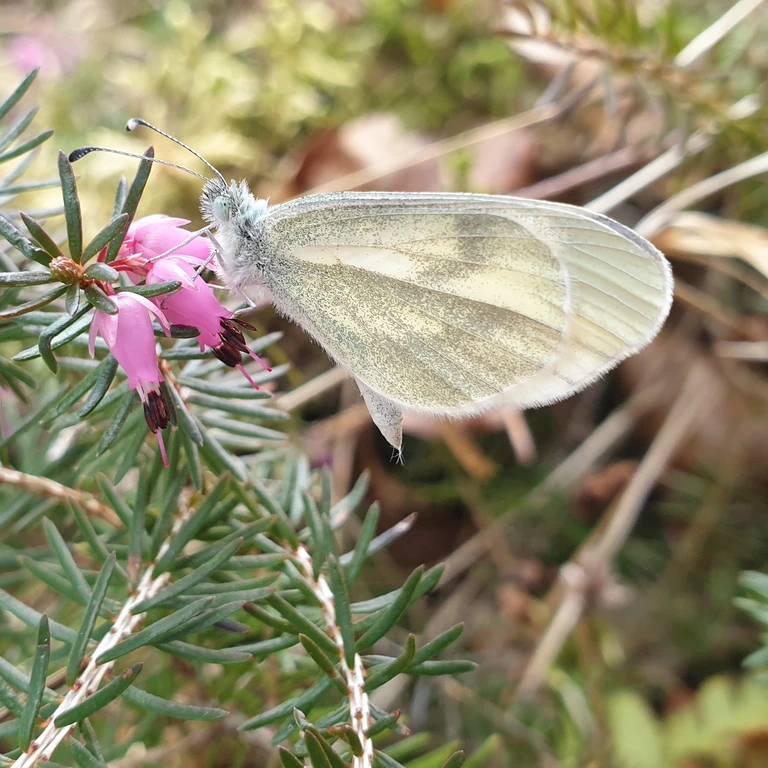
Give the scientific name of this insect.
Leptidea sinapis/juvernica
